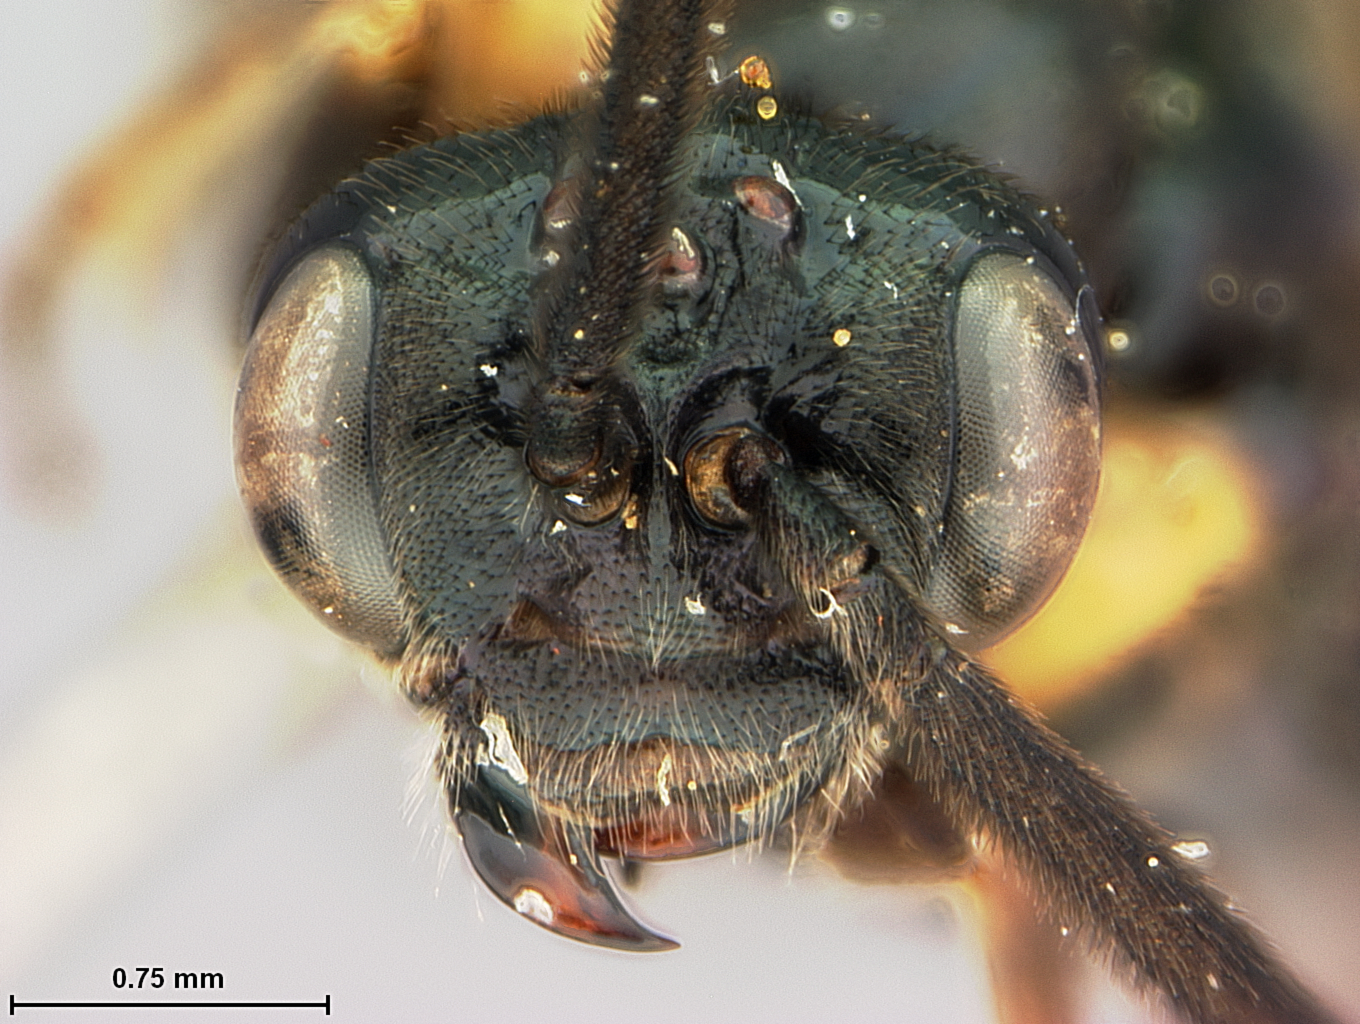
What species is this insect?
Sphacophilus odontus
